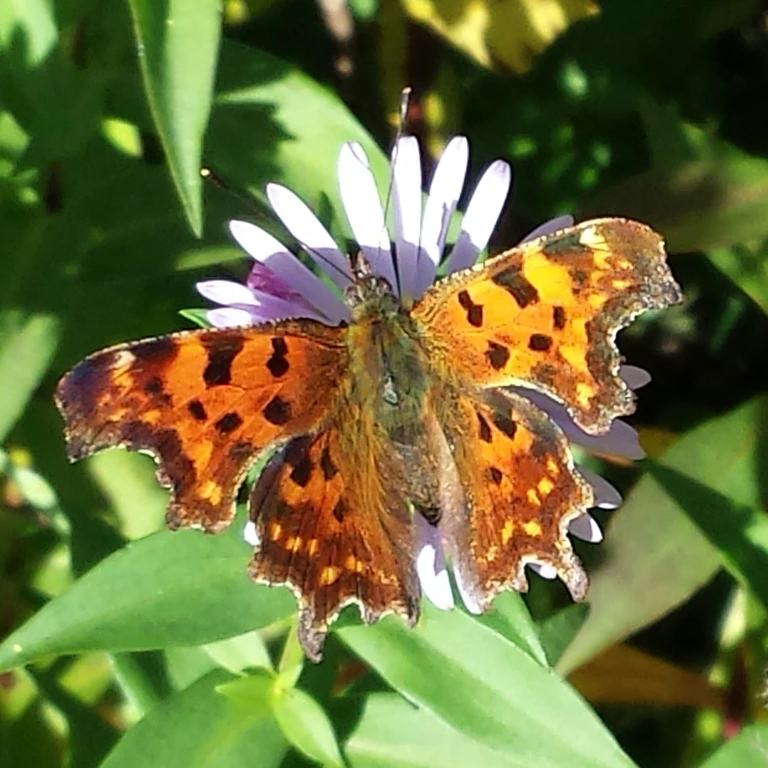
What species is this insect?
Polygonia c-album
